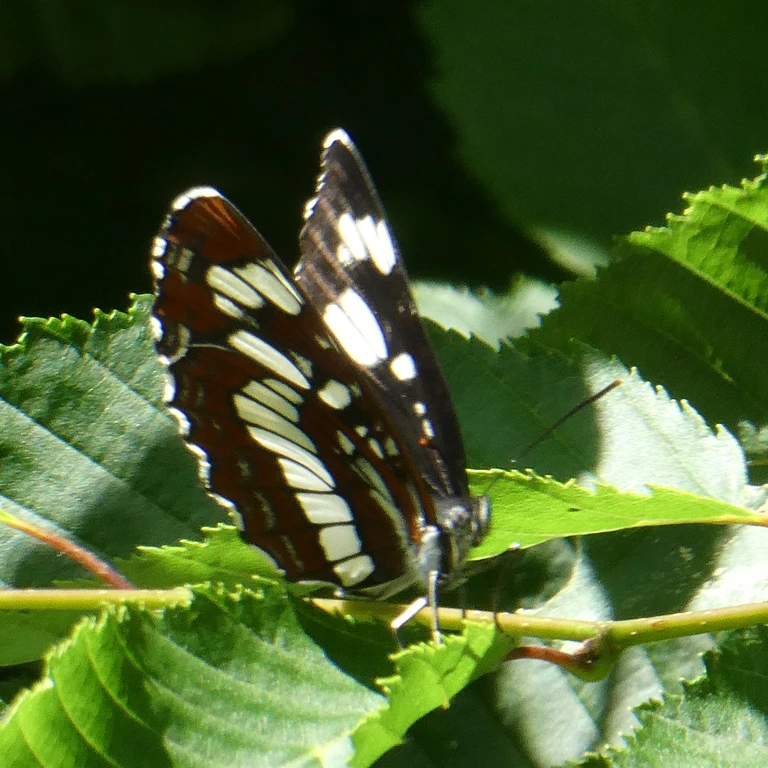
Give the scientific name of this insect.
Neptis rivularis
